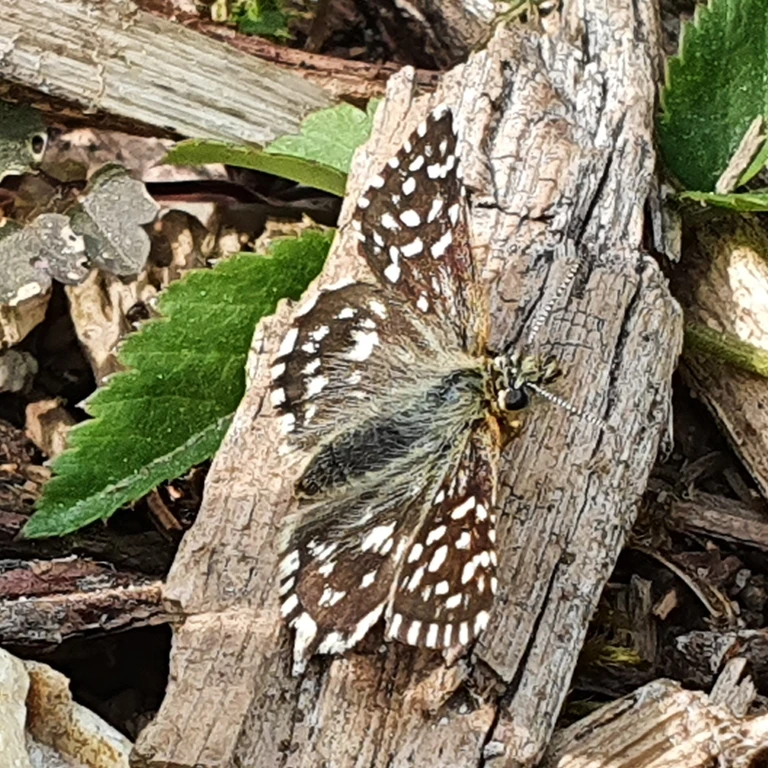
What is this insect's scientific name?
Pyrgus malvae
